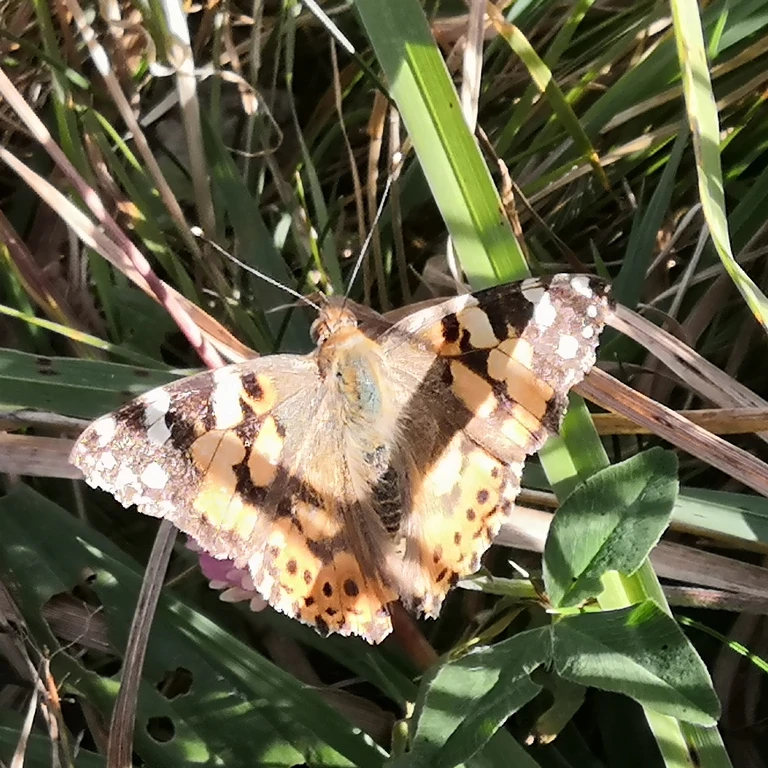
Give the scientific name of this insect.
Vanessa cardui
